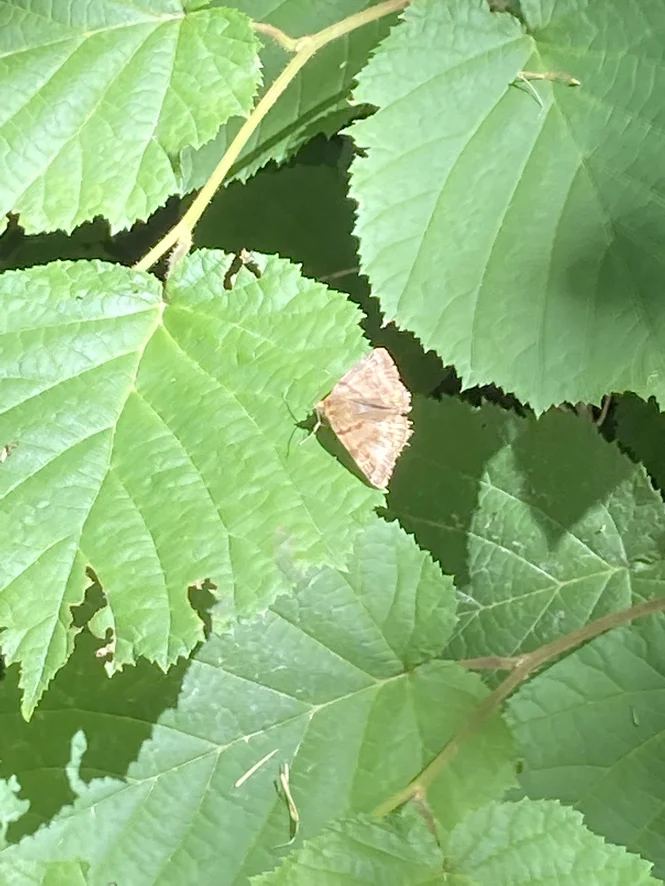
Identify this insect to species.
Euclidia glyphica
